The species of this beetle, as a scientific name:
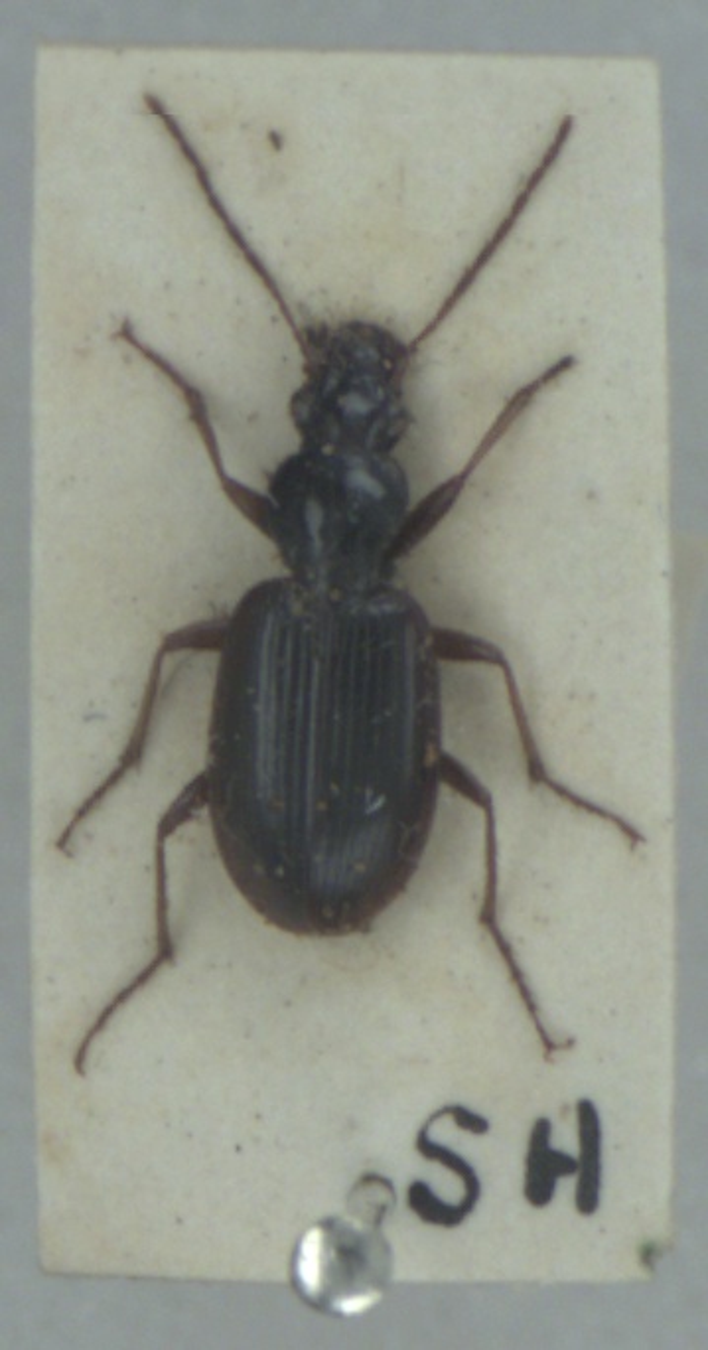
Paranchus albipes
